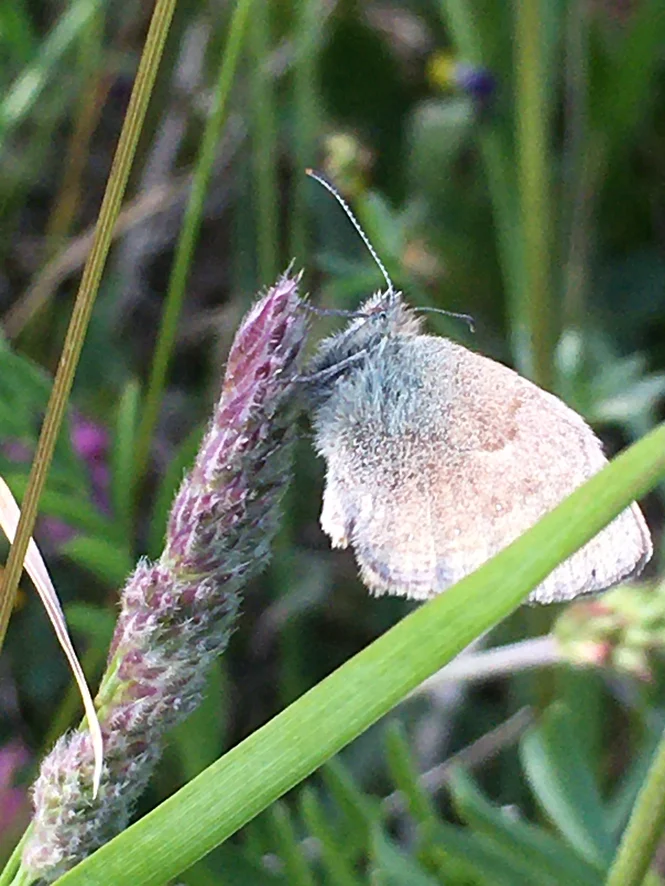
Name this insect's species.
Coenonympha pamphilus
